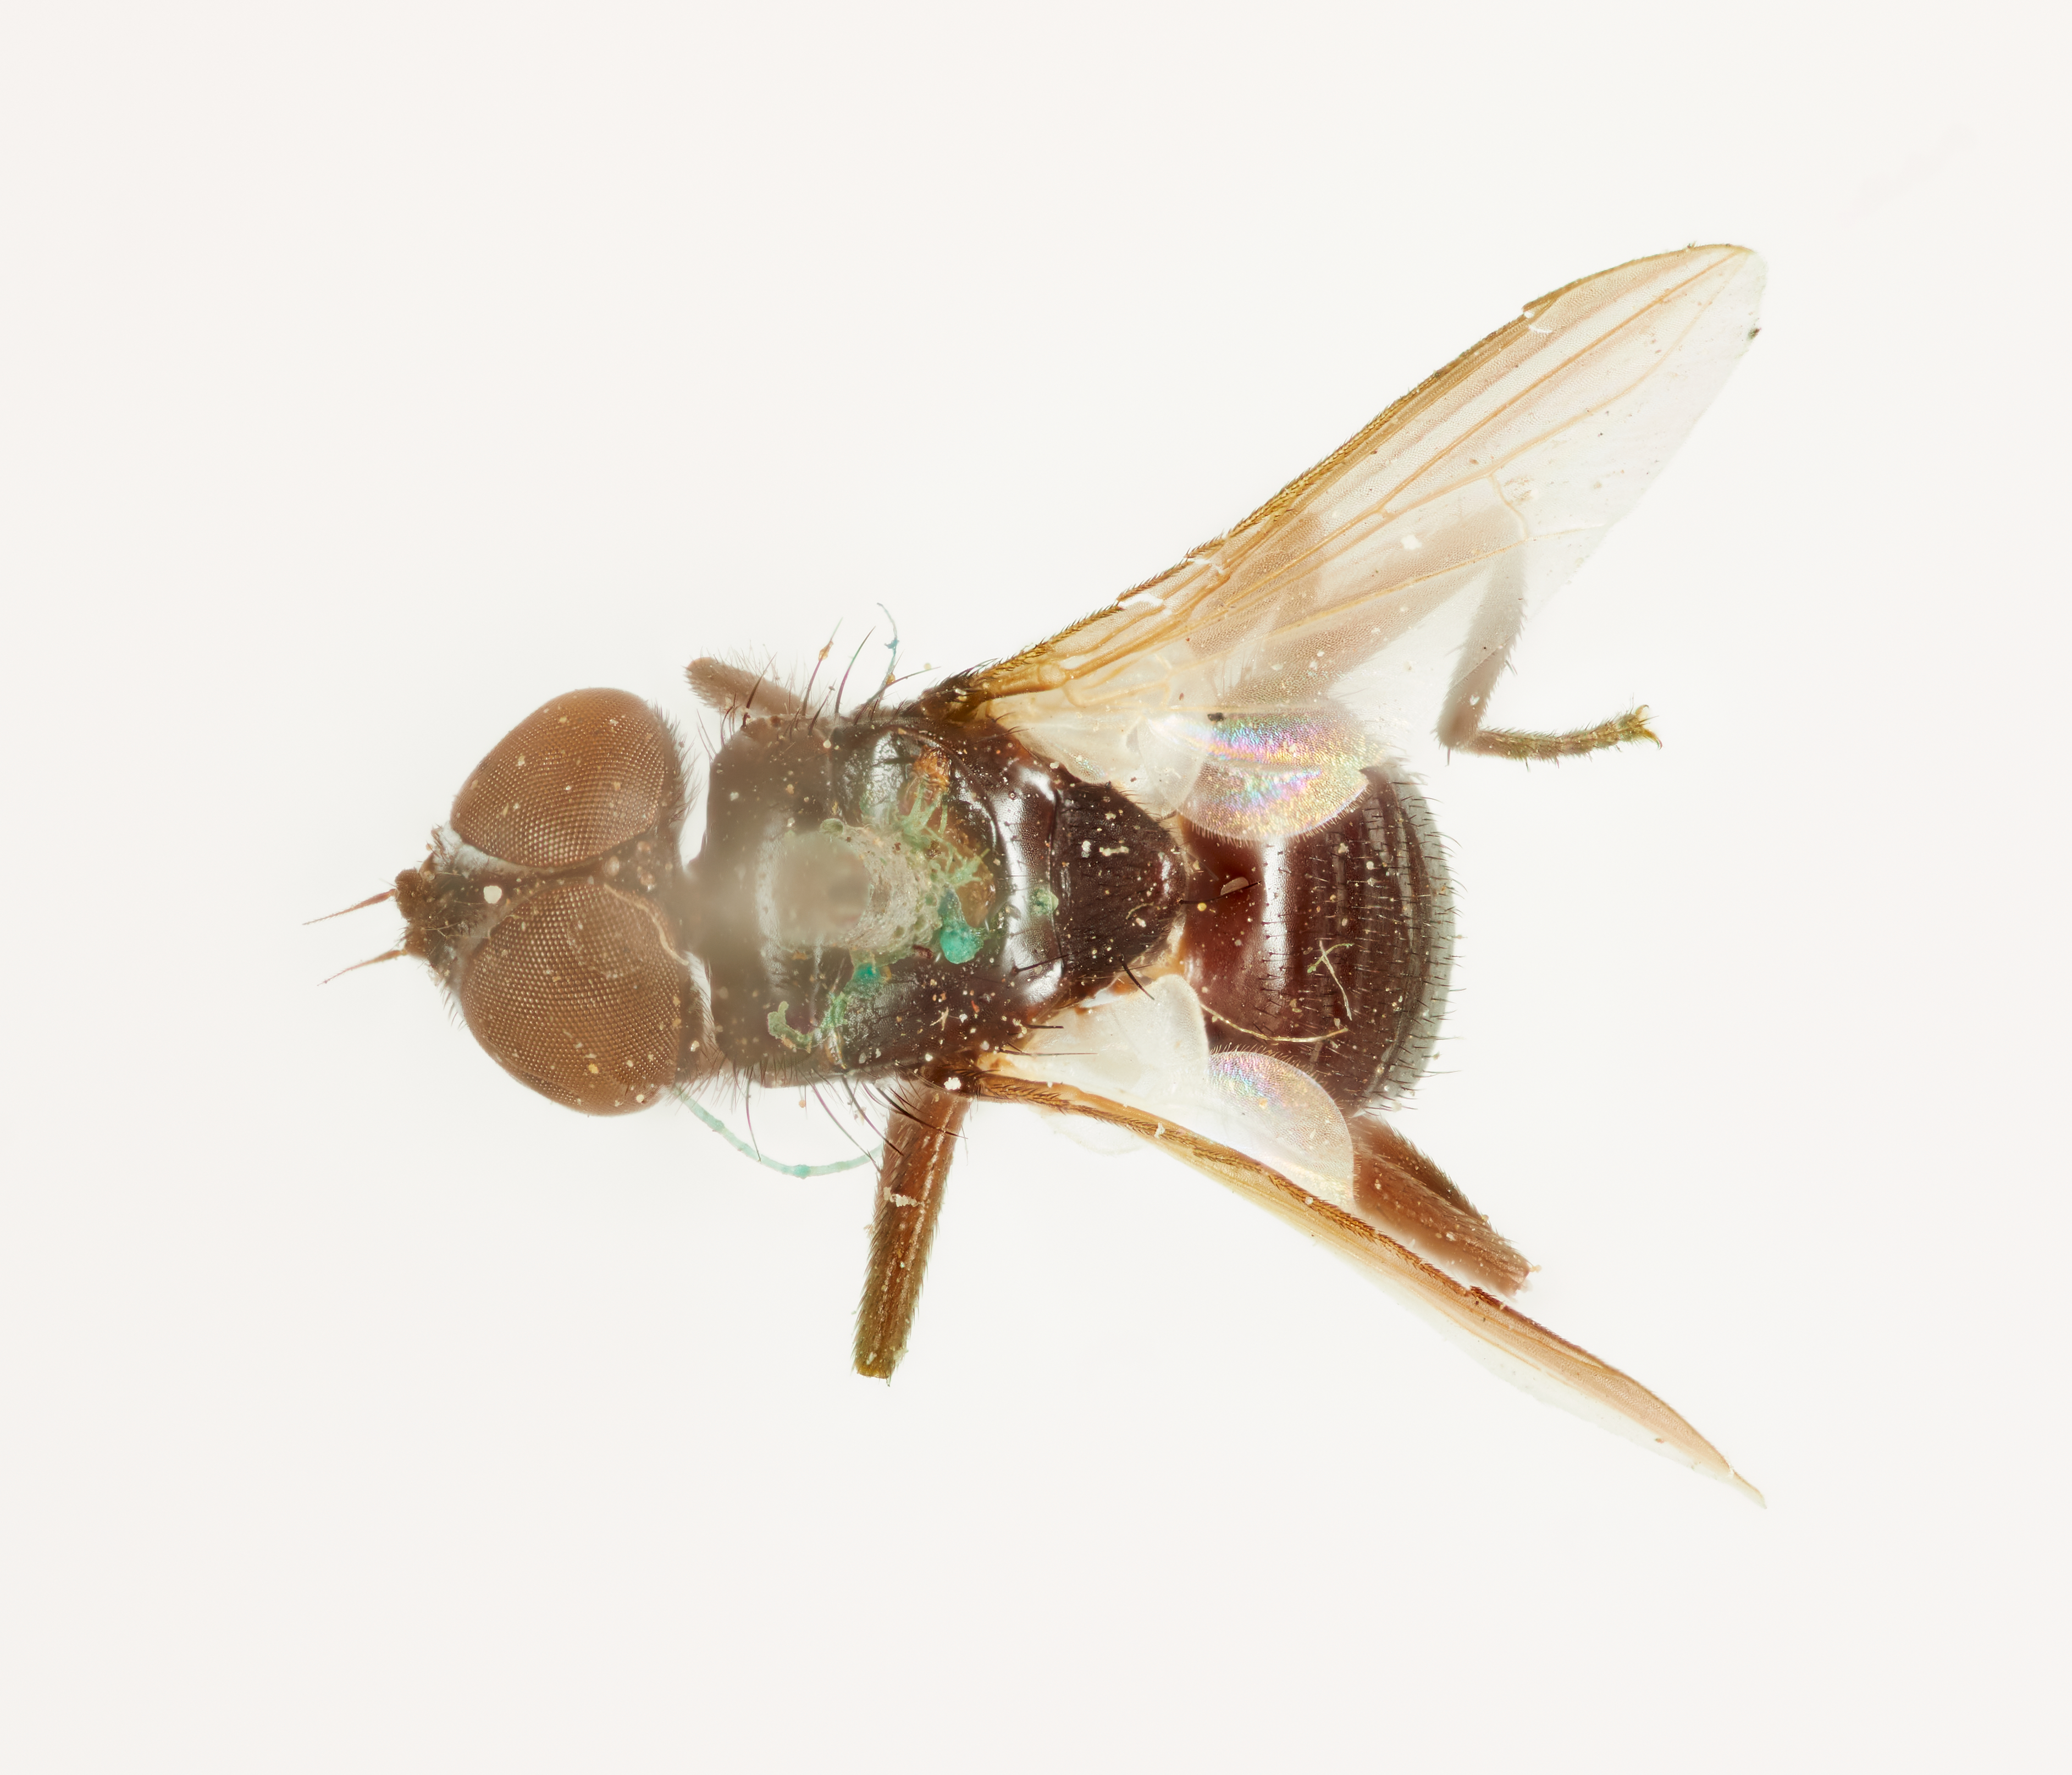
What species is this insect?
Gymnophania montana
